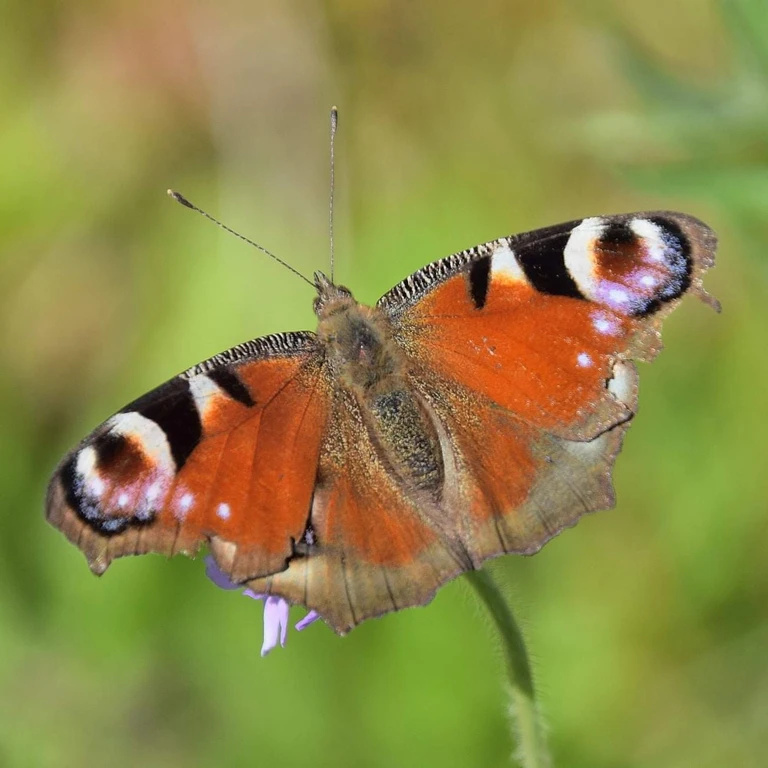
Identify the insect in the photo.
Aglais io
